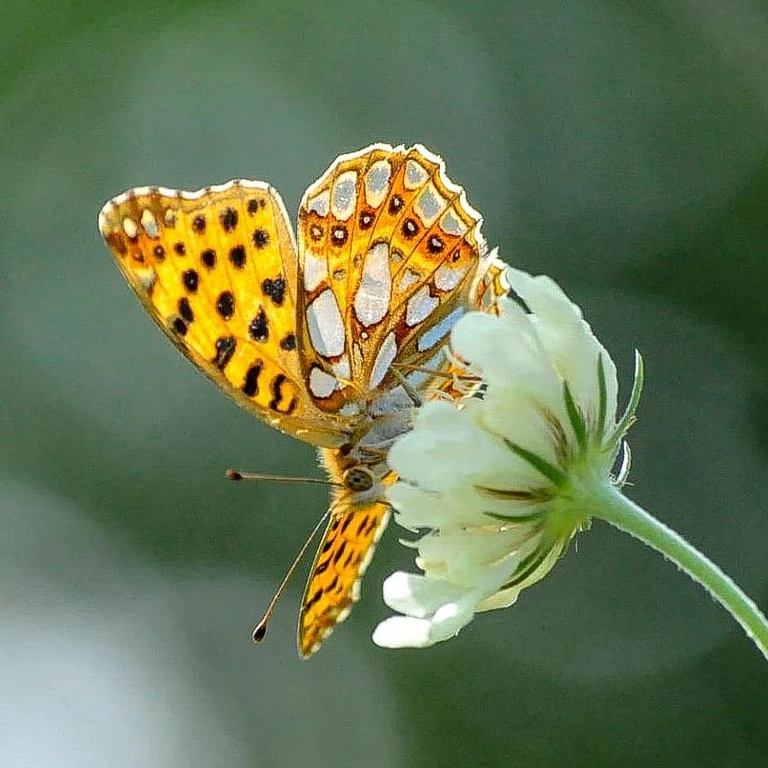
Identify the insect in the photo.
Issoria lathonia
